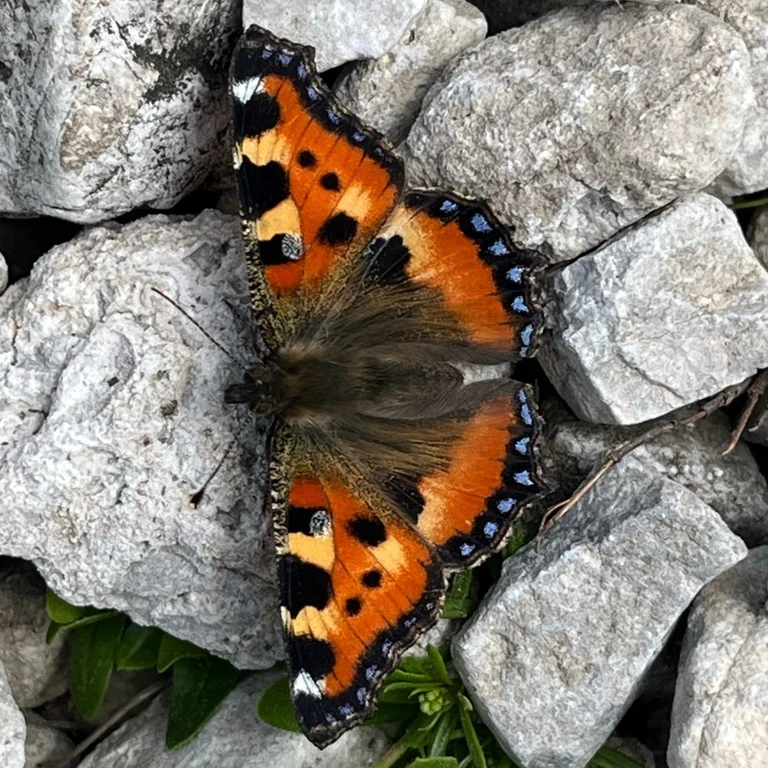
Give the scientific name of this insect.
Aglais urticae
